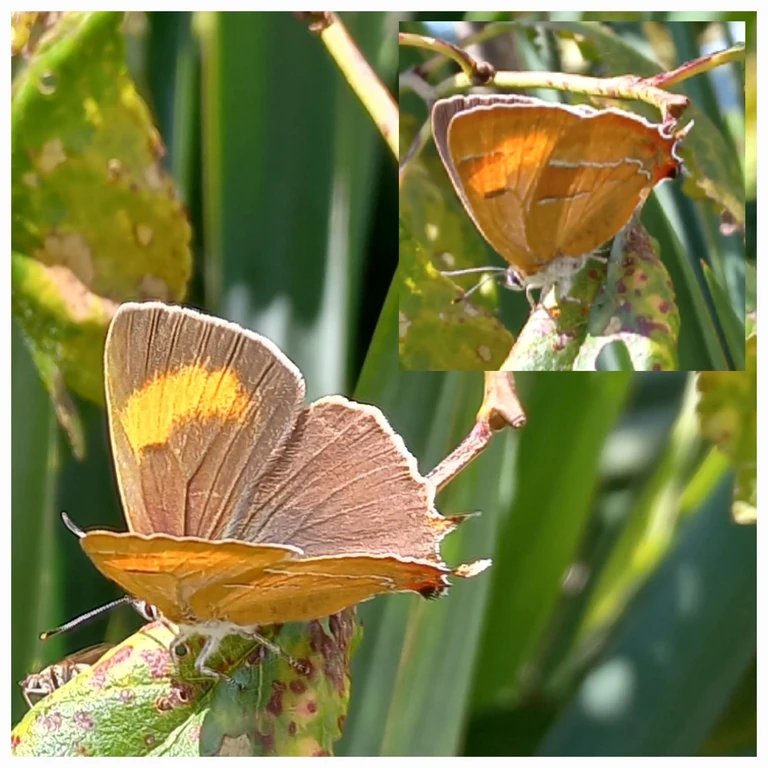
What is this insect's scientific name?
Thecla betulae
